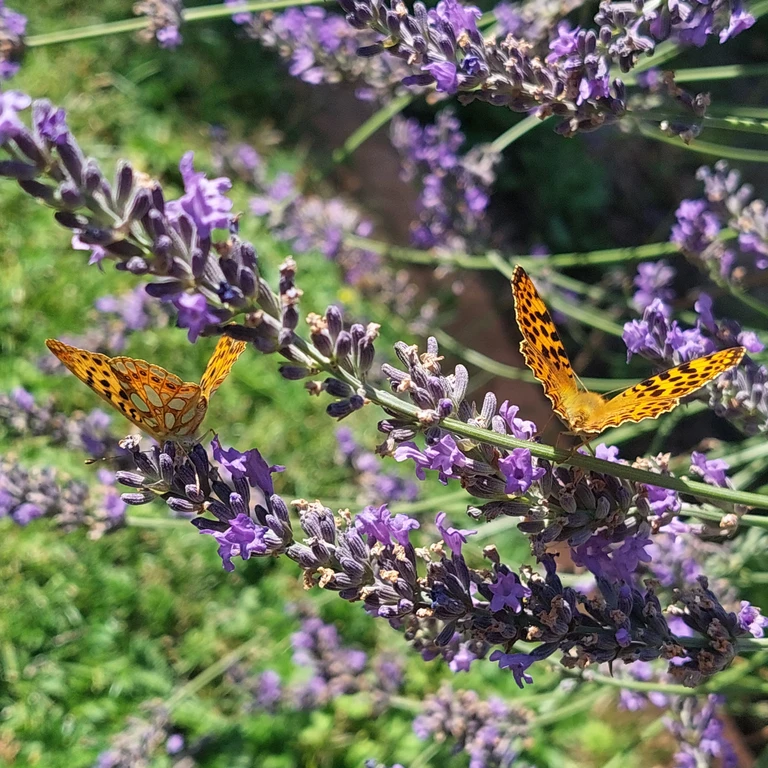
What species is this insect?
Issoria lathonia
